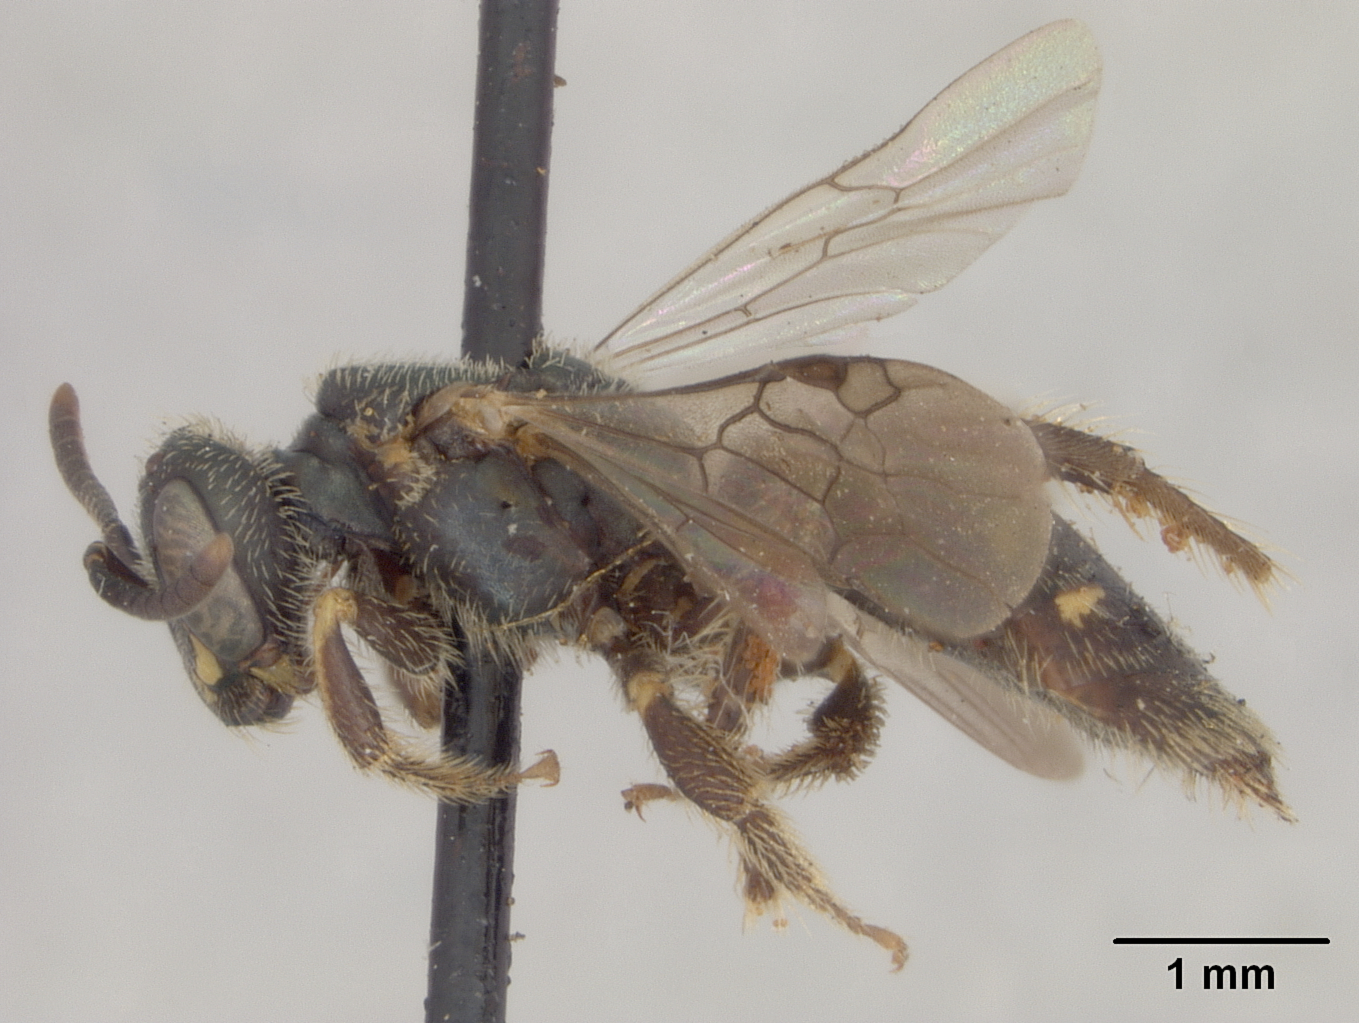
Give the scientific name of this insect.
Perdita jonesi
